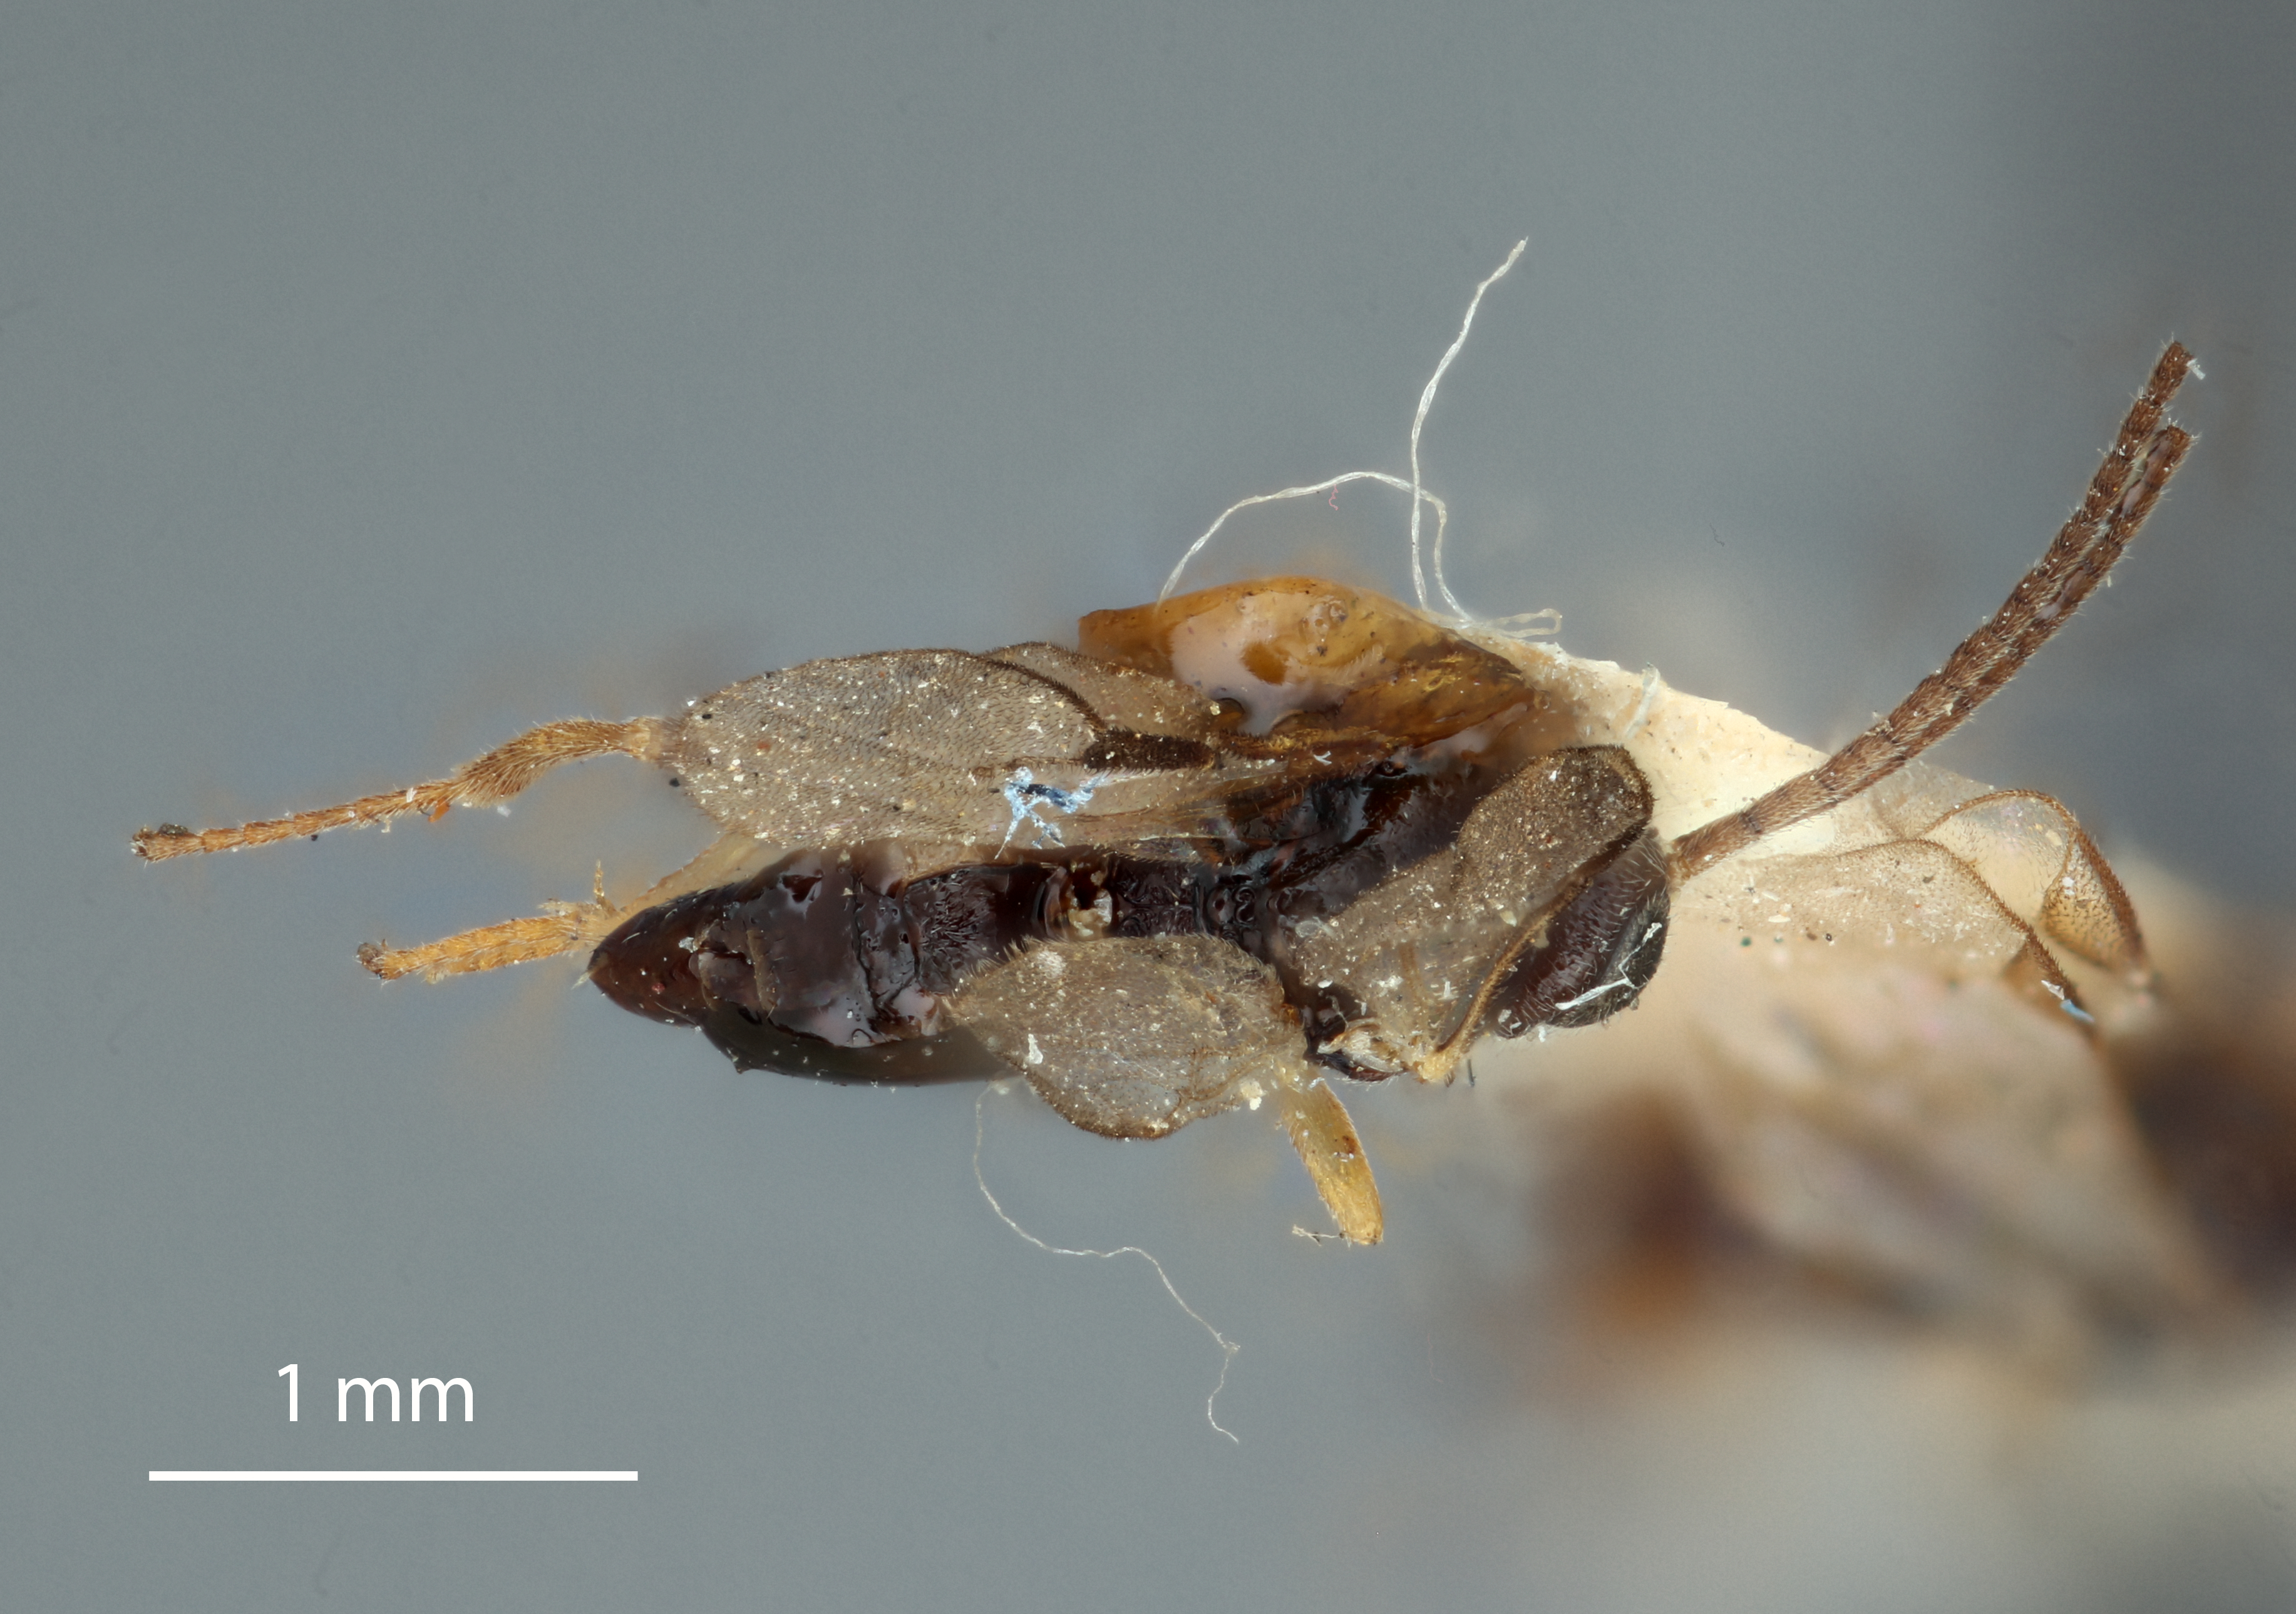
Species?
Apanteles euchaetis
